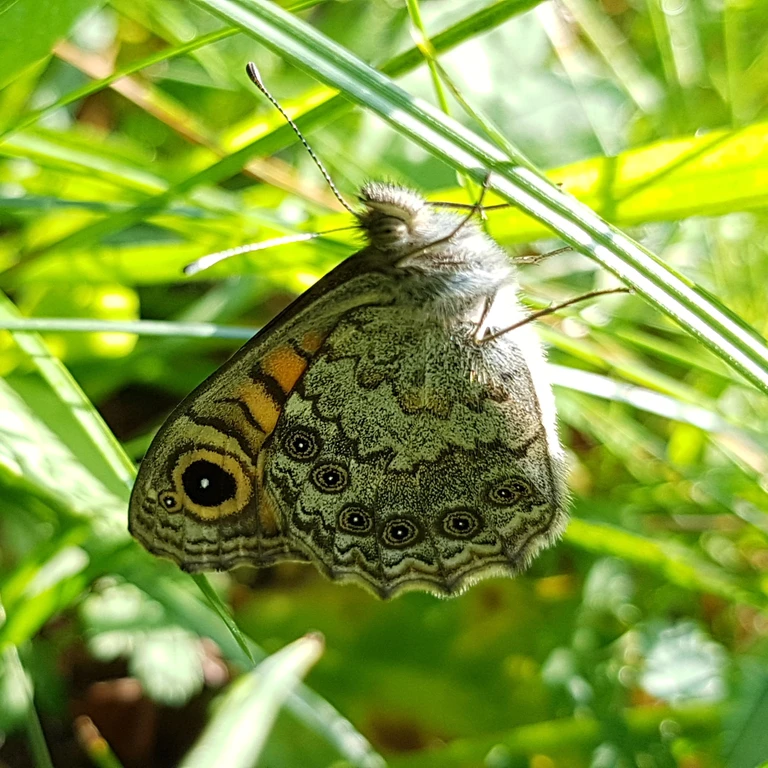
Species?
Lasiommata megera (also Pararge megera)
